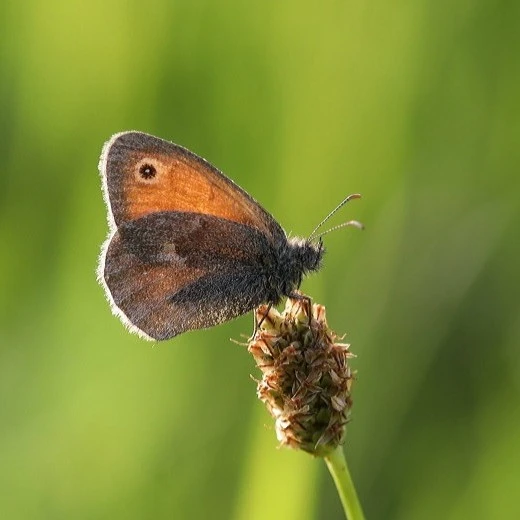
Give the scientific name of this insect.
Coenonympha pamphilus
